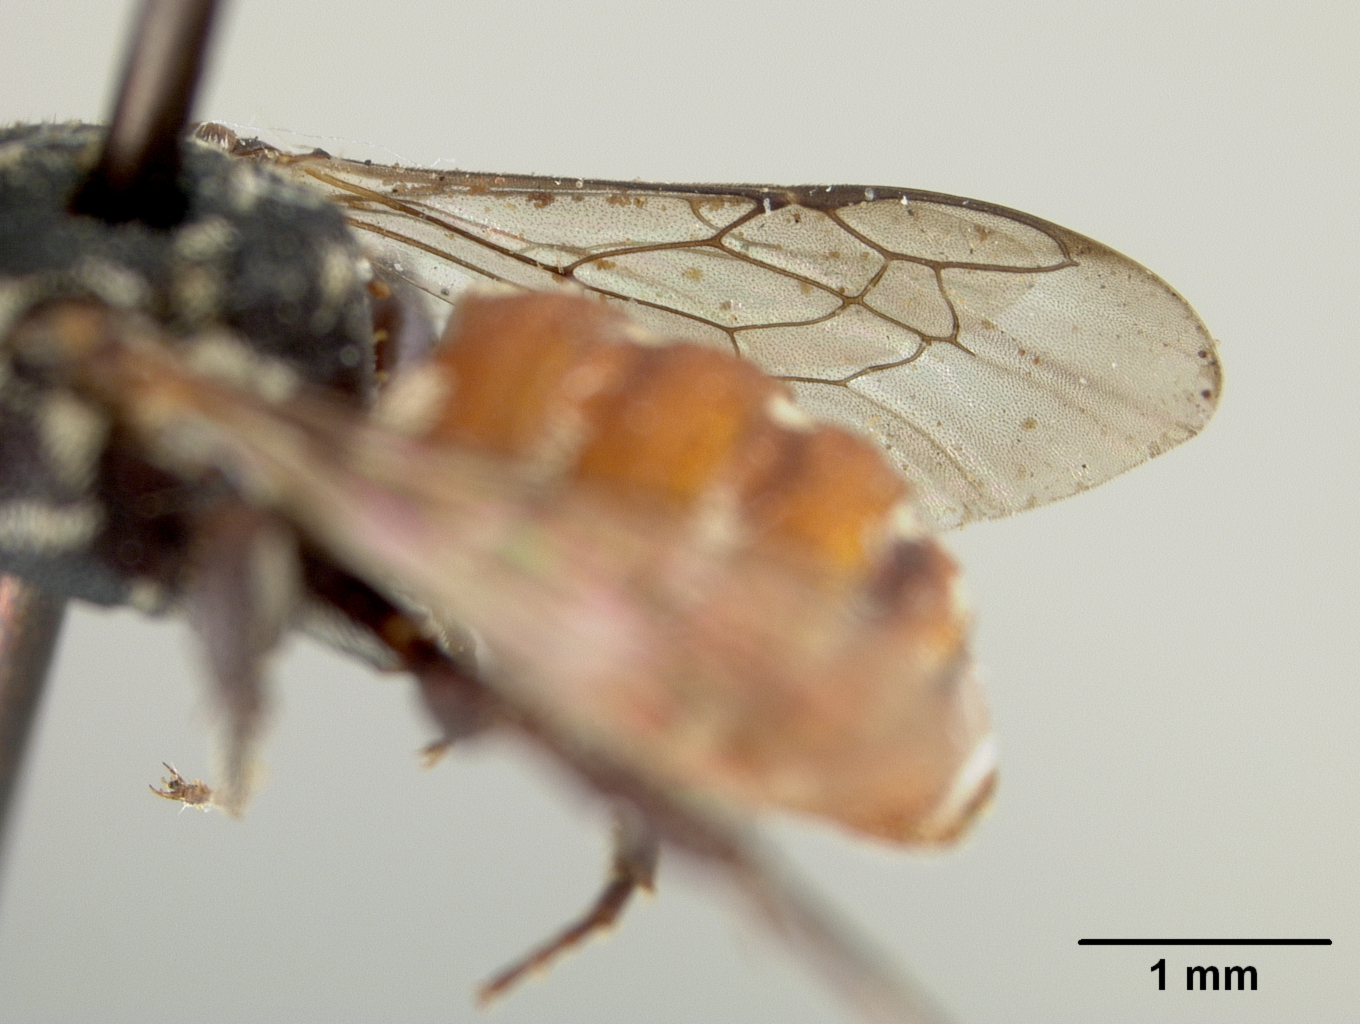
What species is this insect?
Holcopasites stevensi
